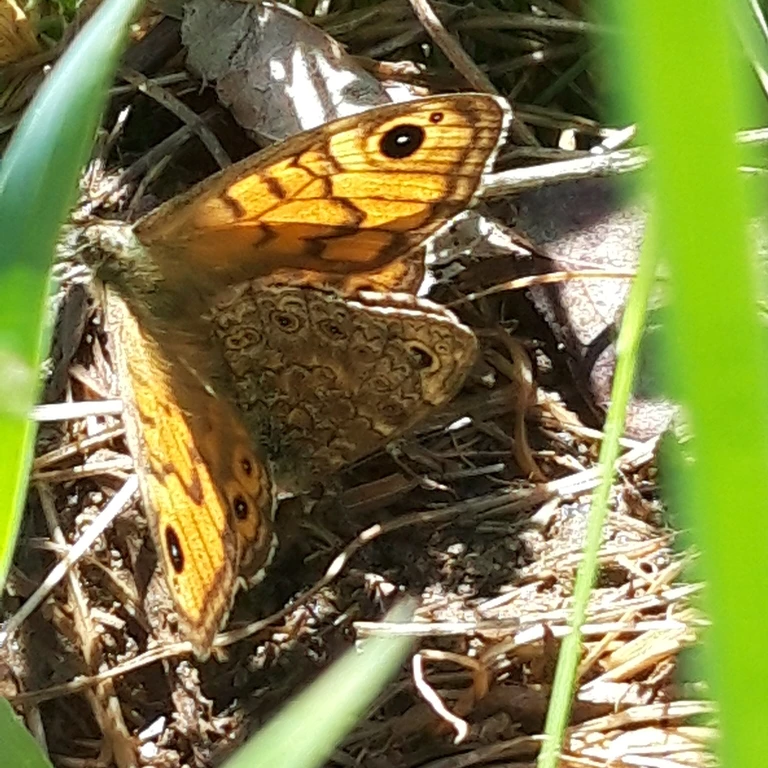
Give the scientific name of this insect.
Lasiommata megera (also Pararge megera)
